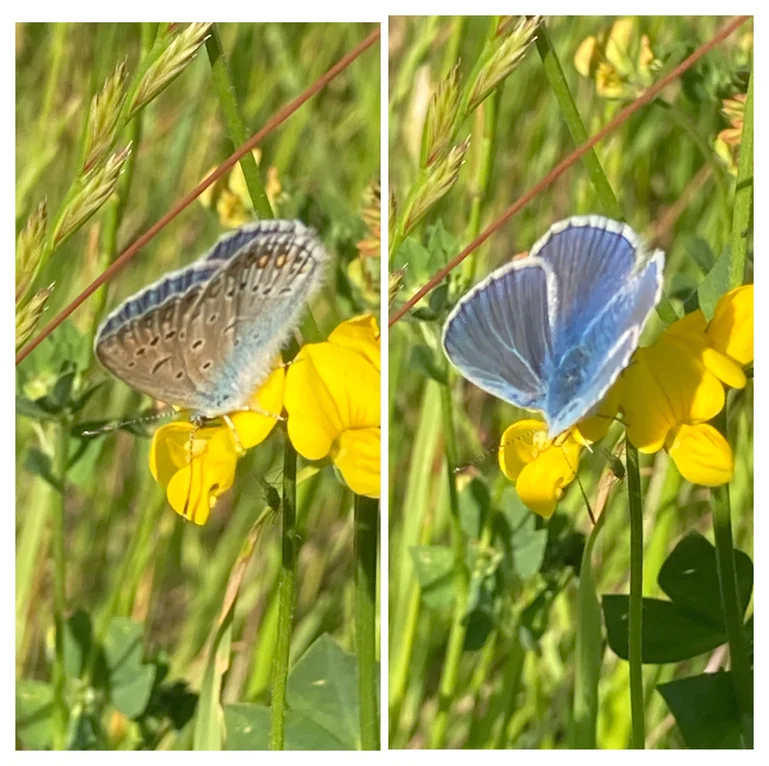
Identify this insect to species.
Polyommatus icarus
